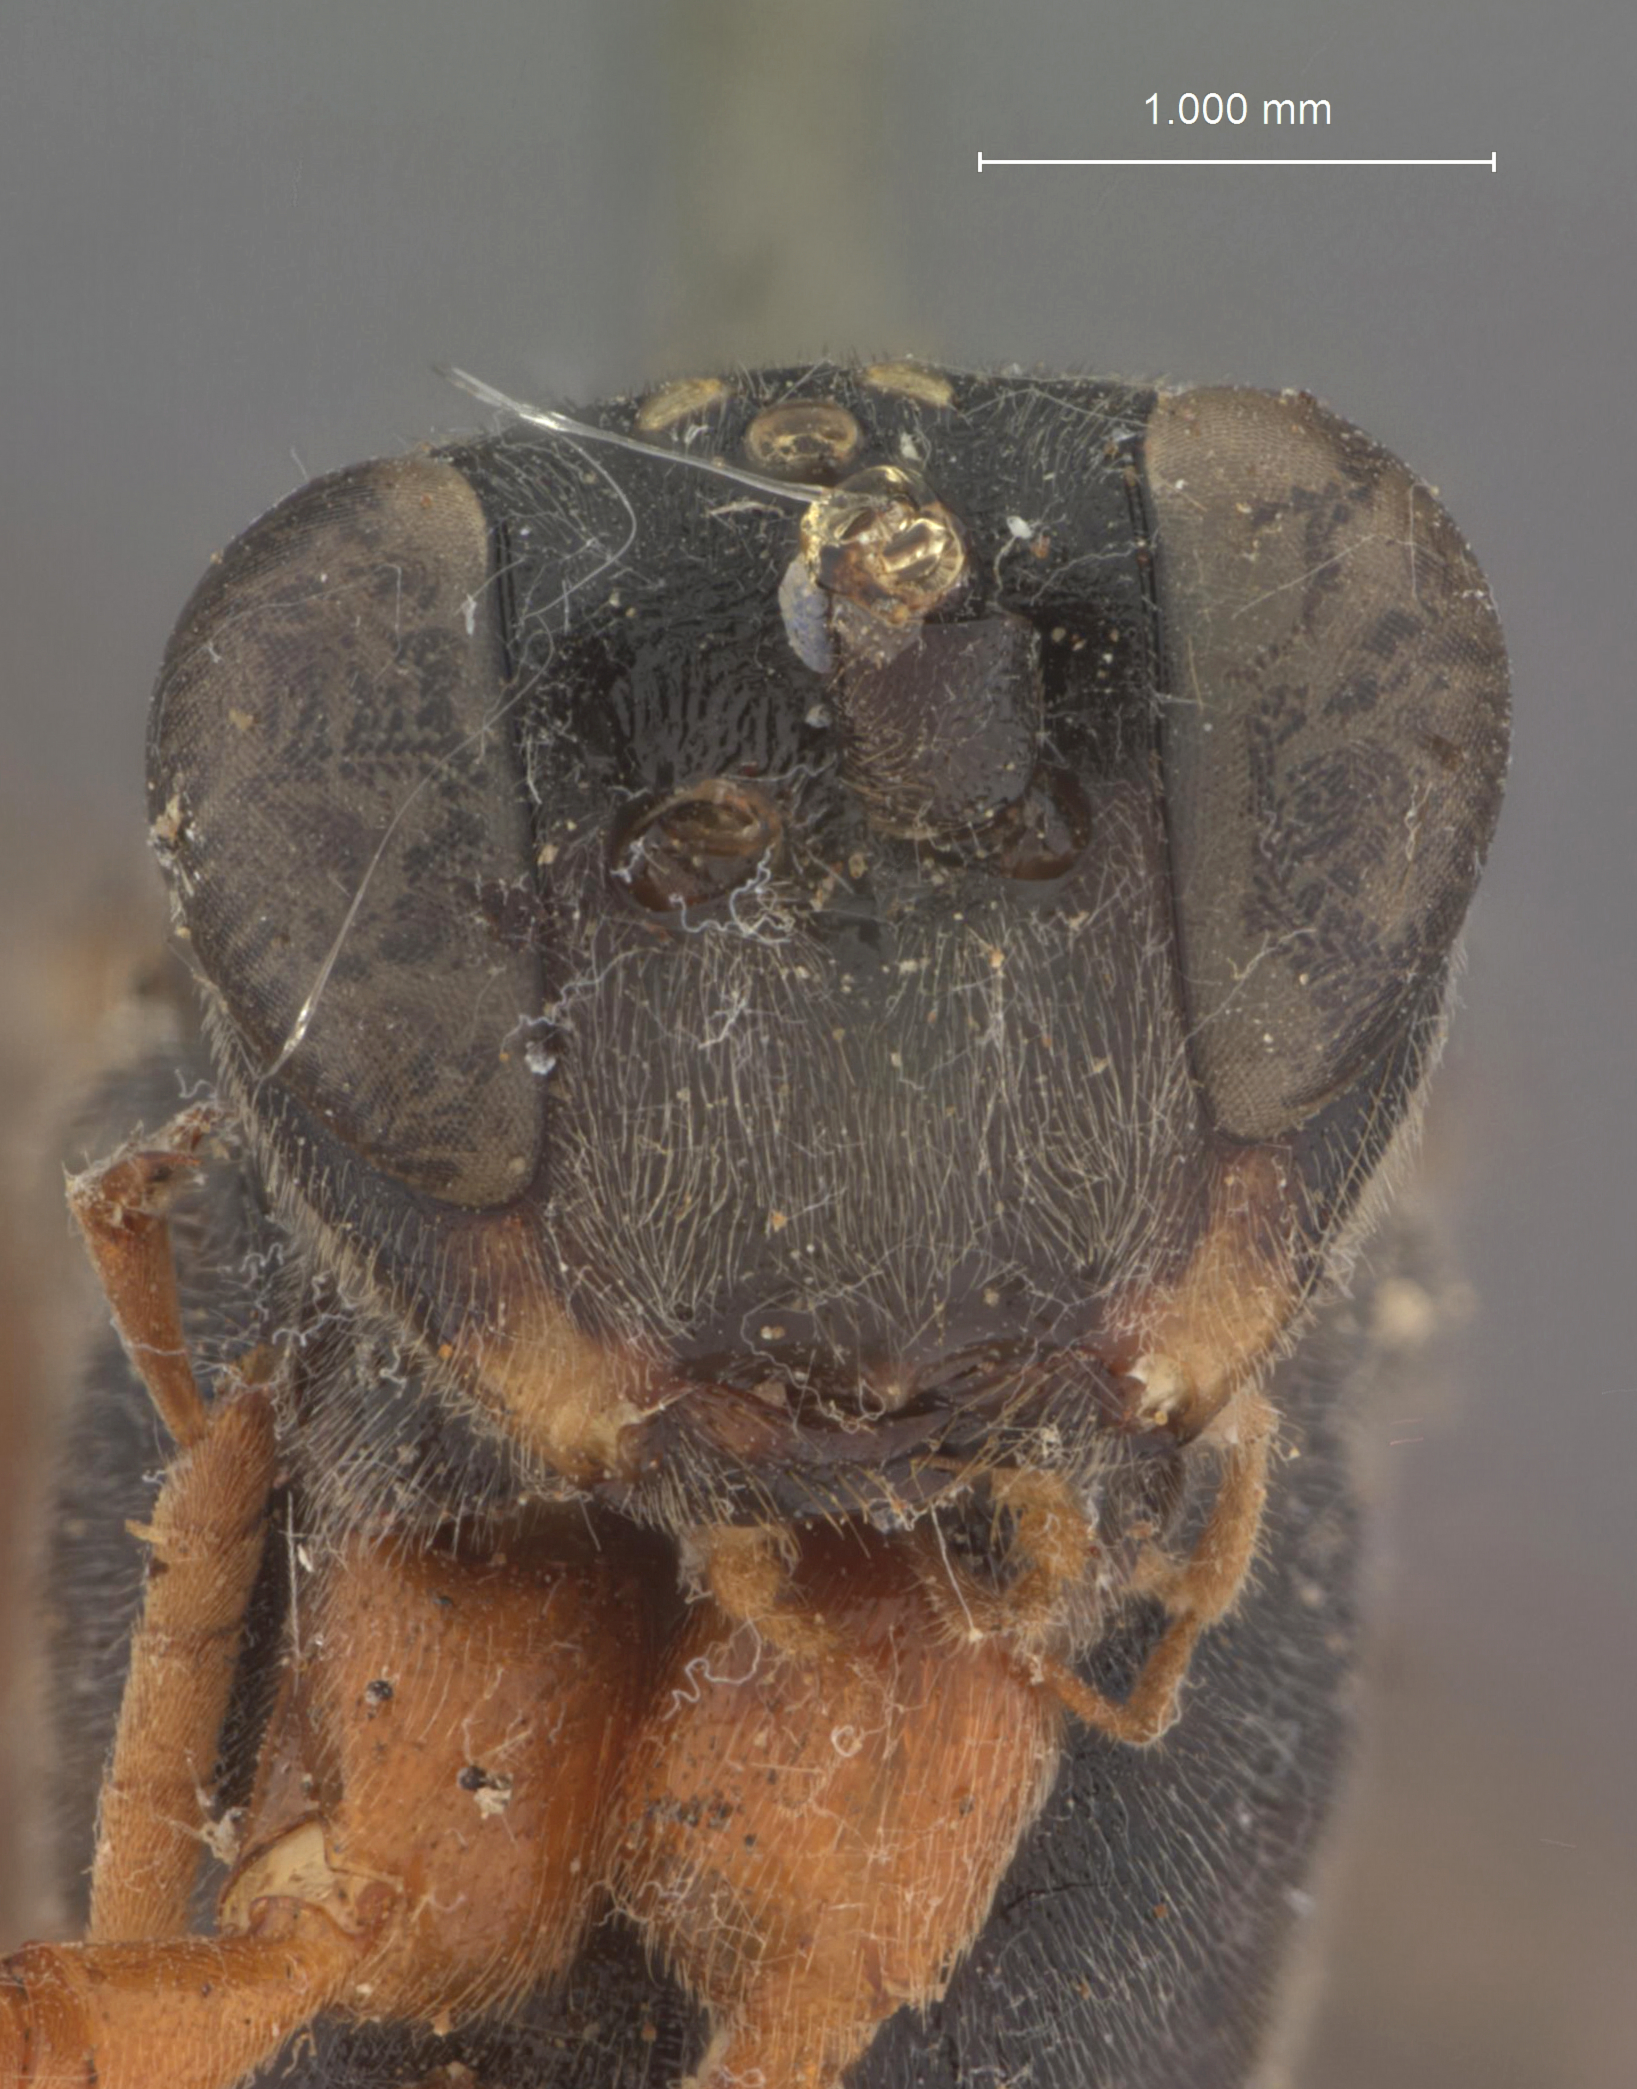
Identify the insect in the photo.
Echthrus abdominalis
